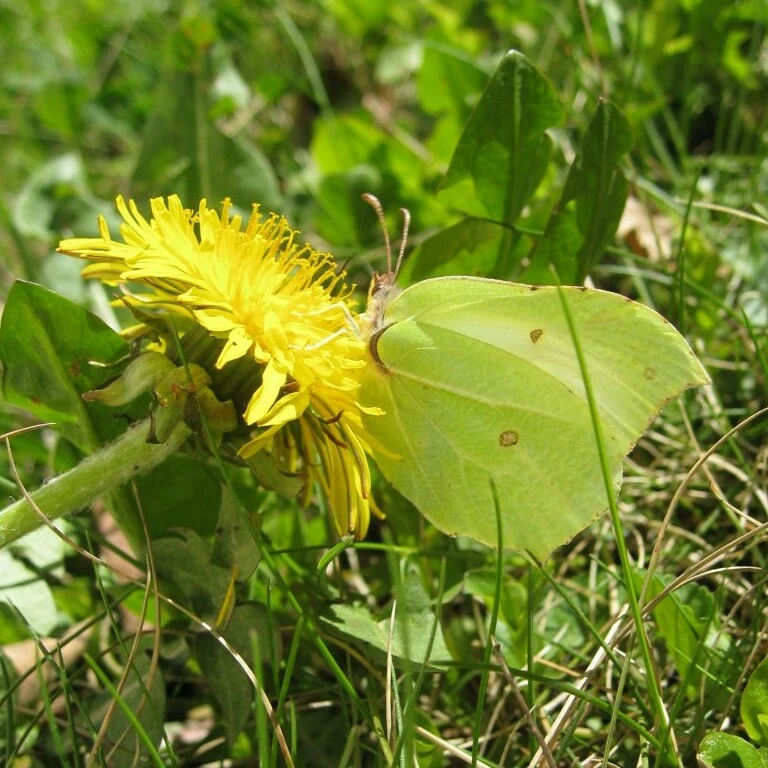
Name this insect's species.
Gonepteryx rhamni
